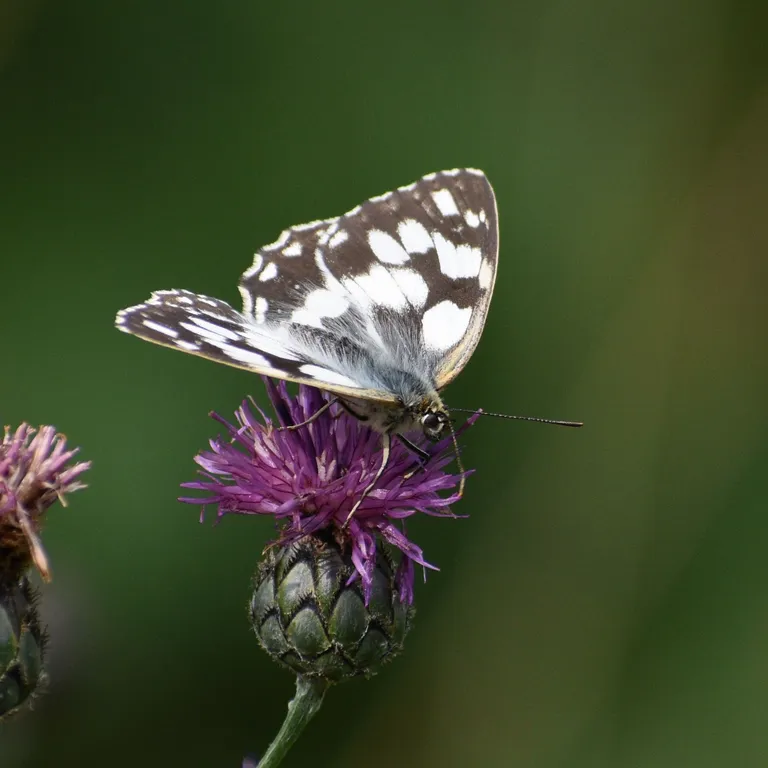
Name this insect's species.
Melanargia galathea
